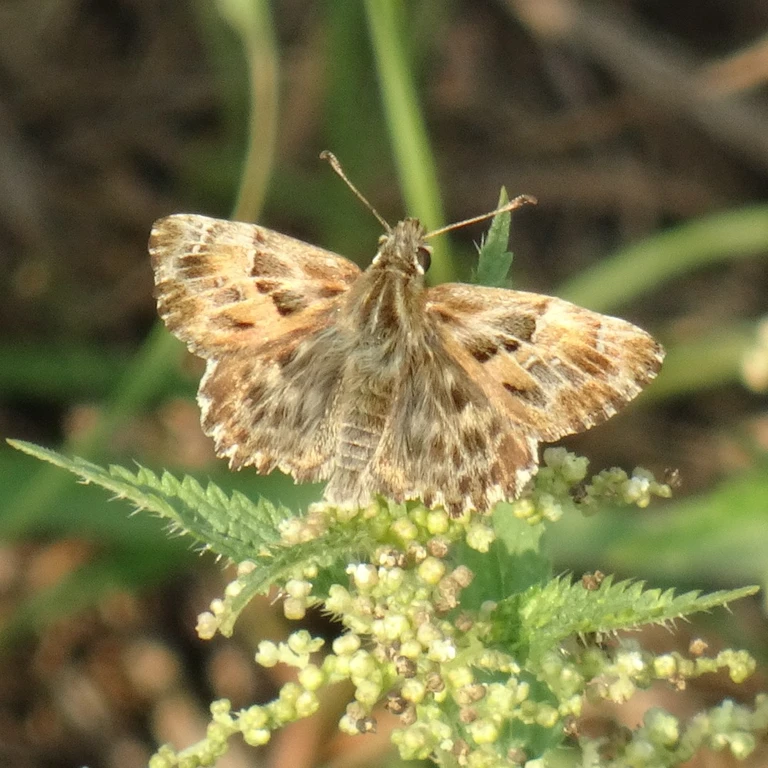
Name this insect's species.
Carcharodus alceae
